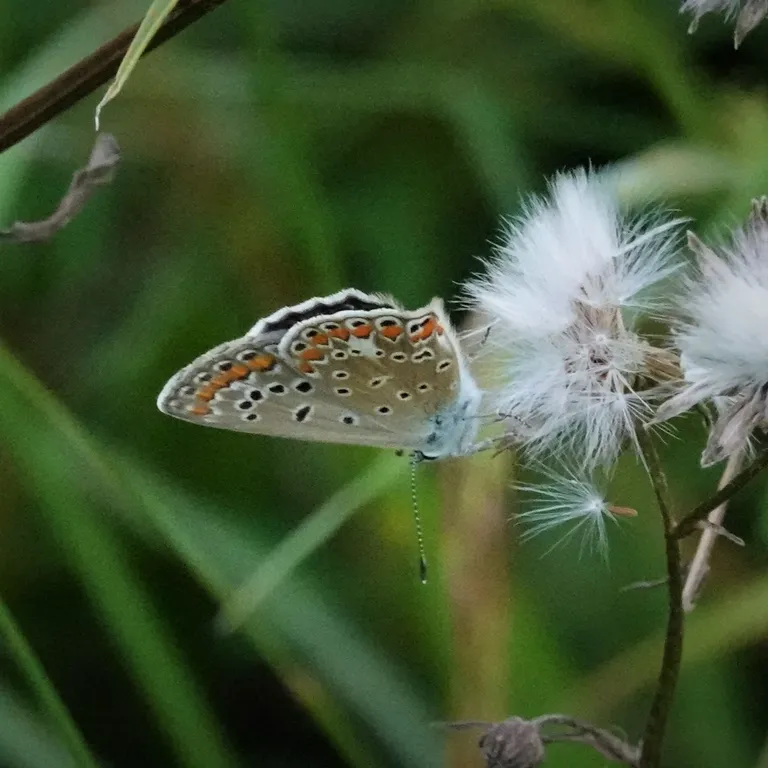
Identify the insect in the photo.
Polyommatus icarus
